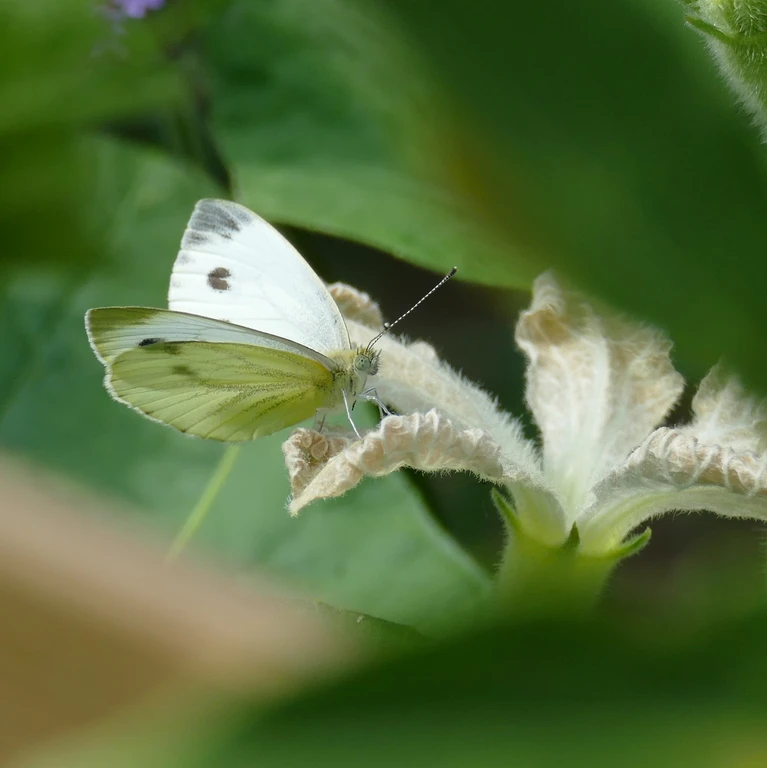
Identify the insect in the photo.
Pieris napi
